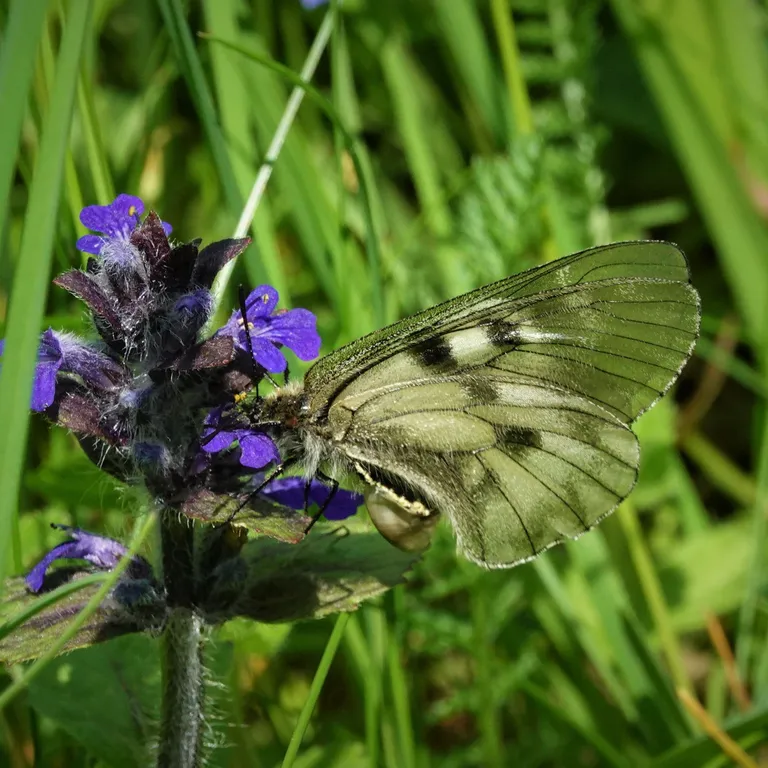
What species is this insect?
Parnassius mnemosyne
